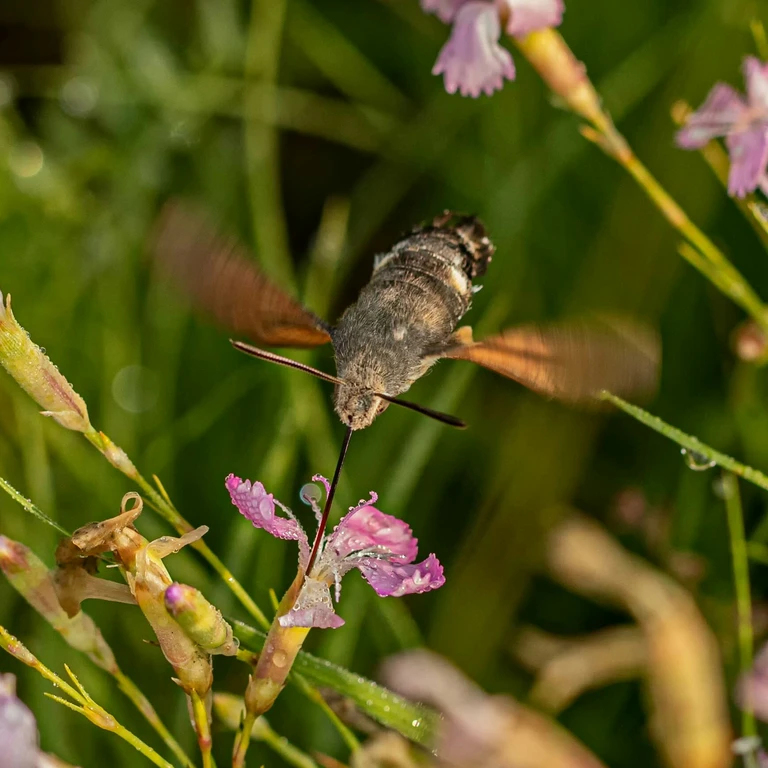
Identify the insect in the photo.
Macroglossum stellatarum
